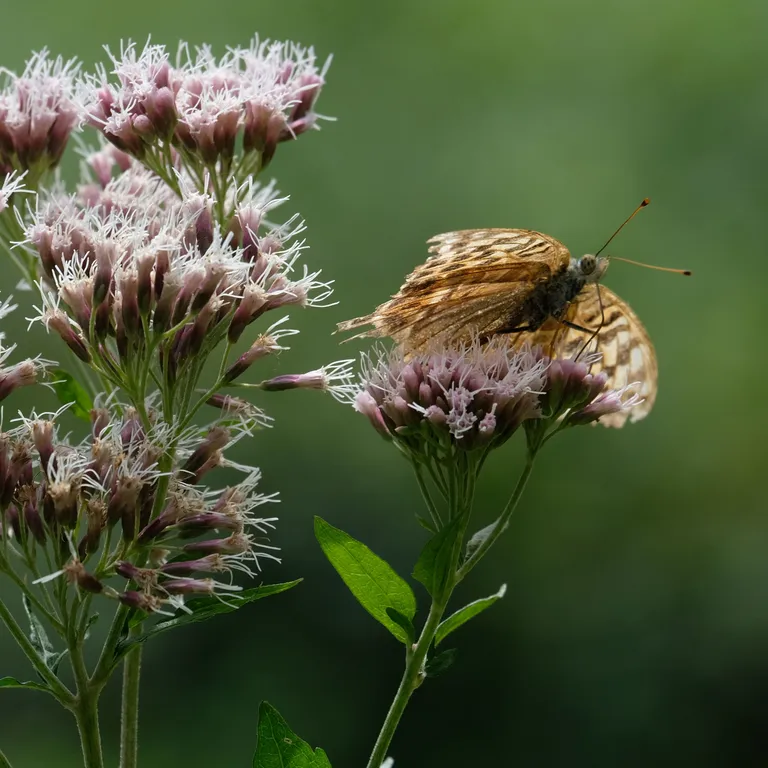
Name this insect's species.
Argynnis paphia
